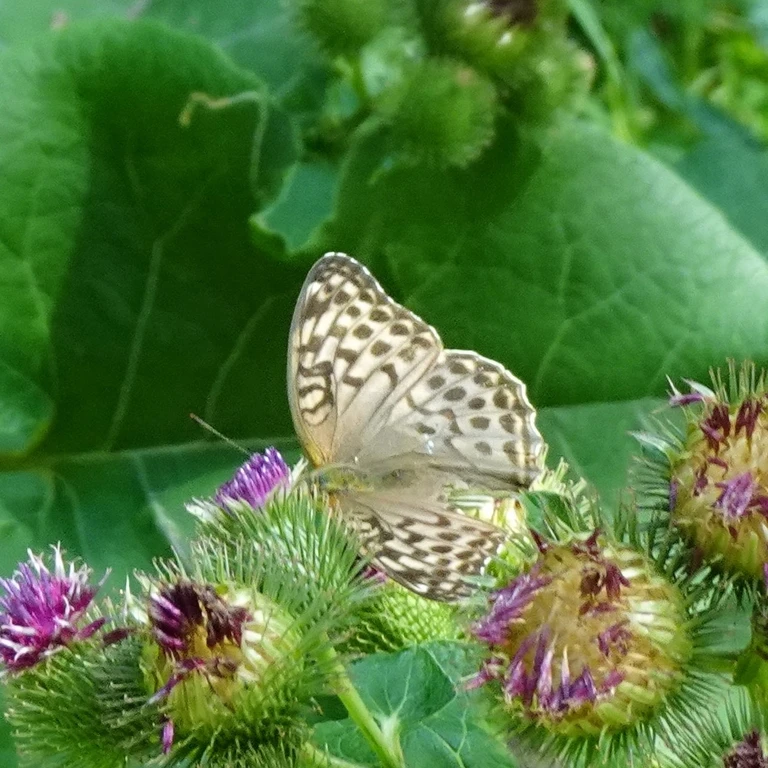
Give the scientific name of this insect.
Argynnis paphia
